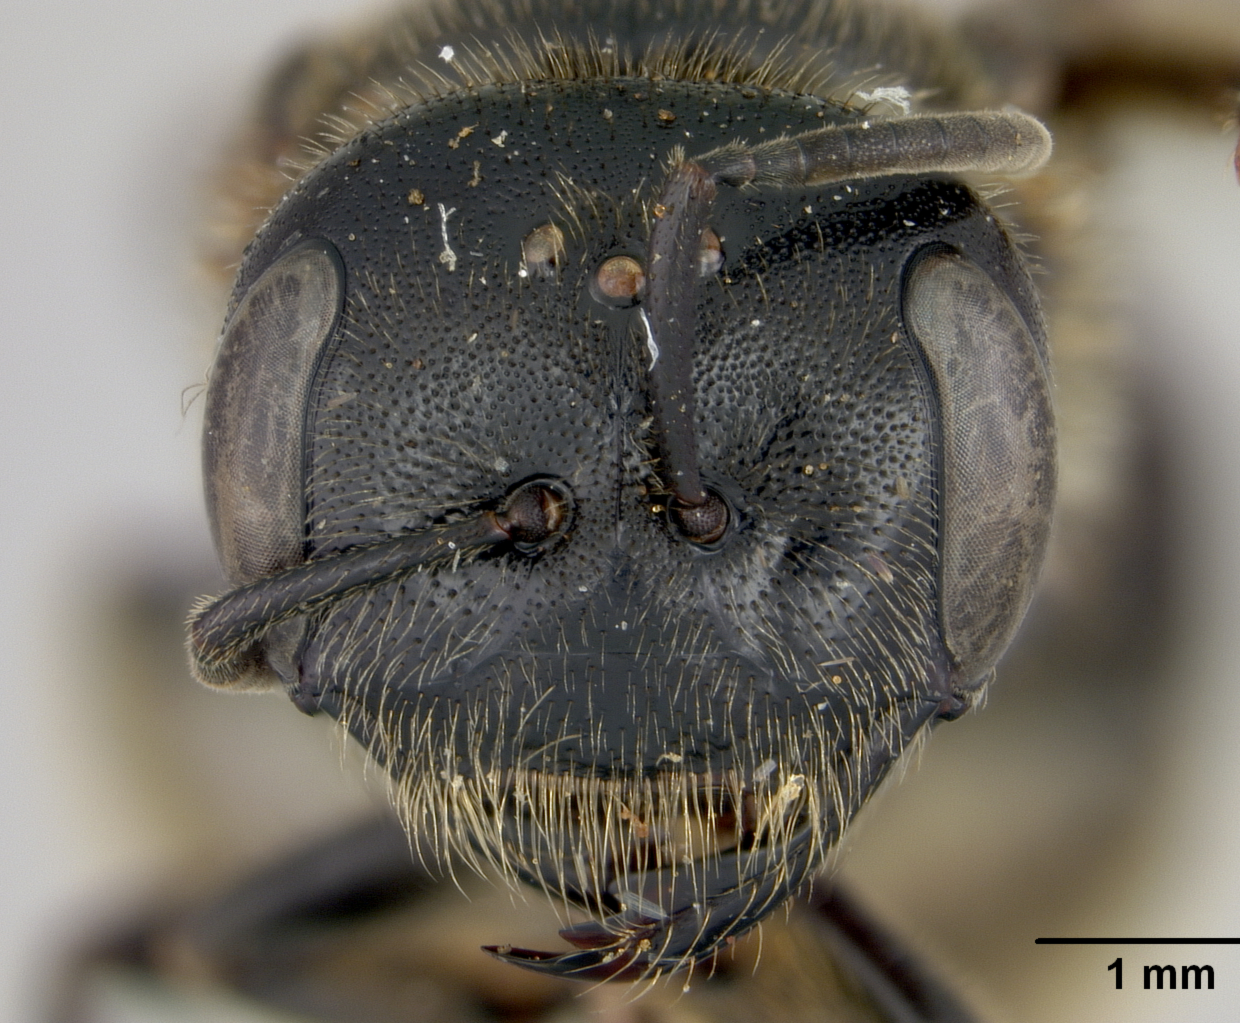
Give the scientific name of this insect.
Acanthalictus griseipennis
